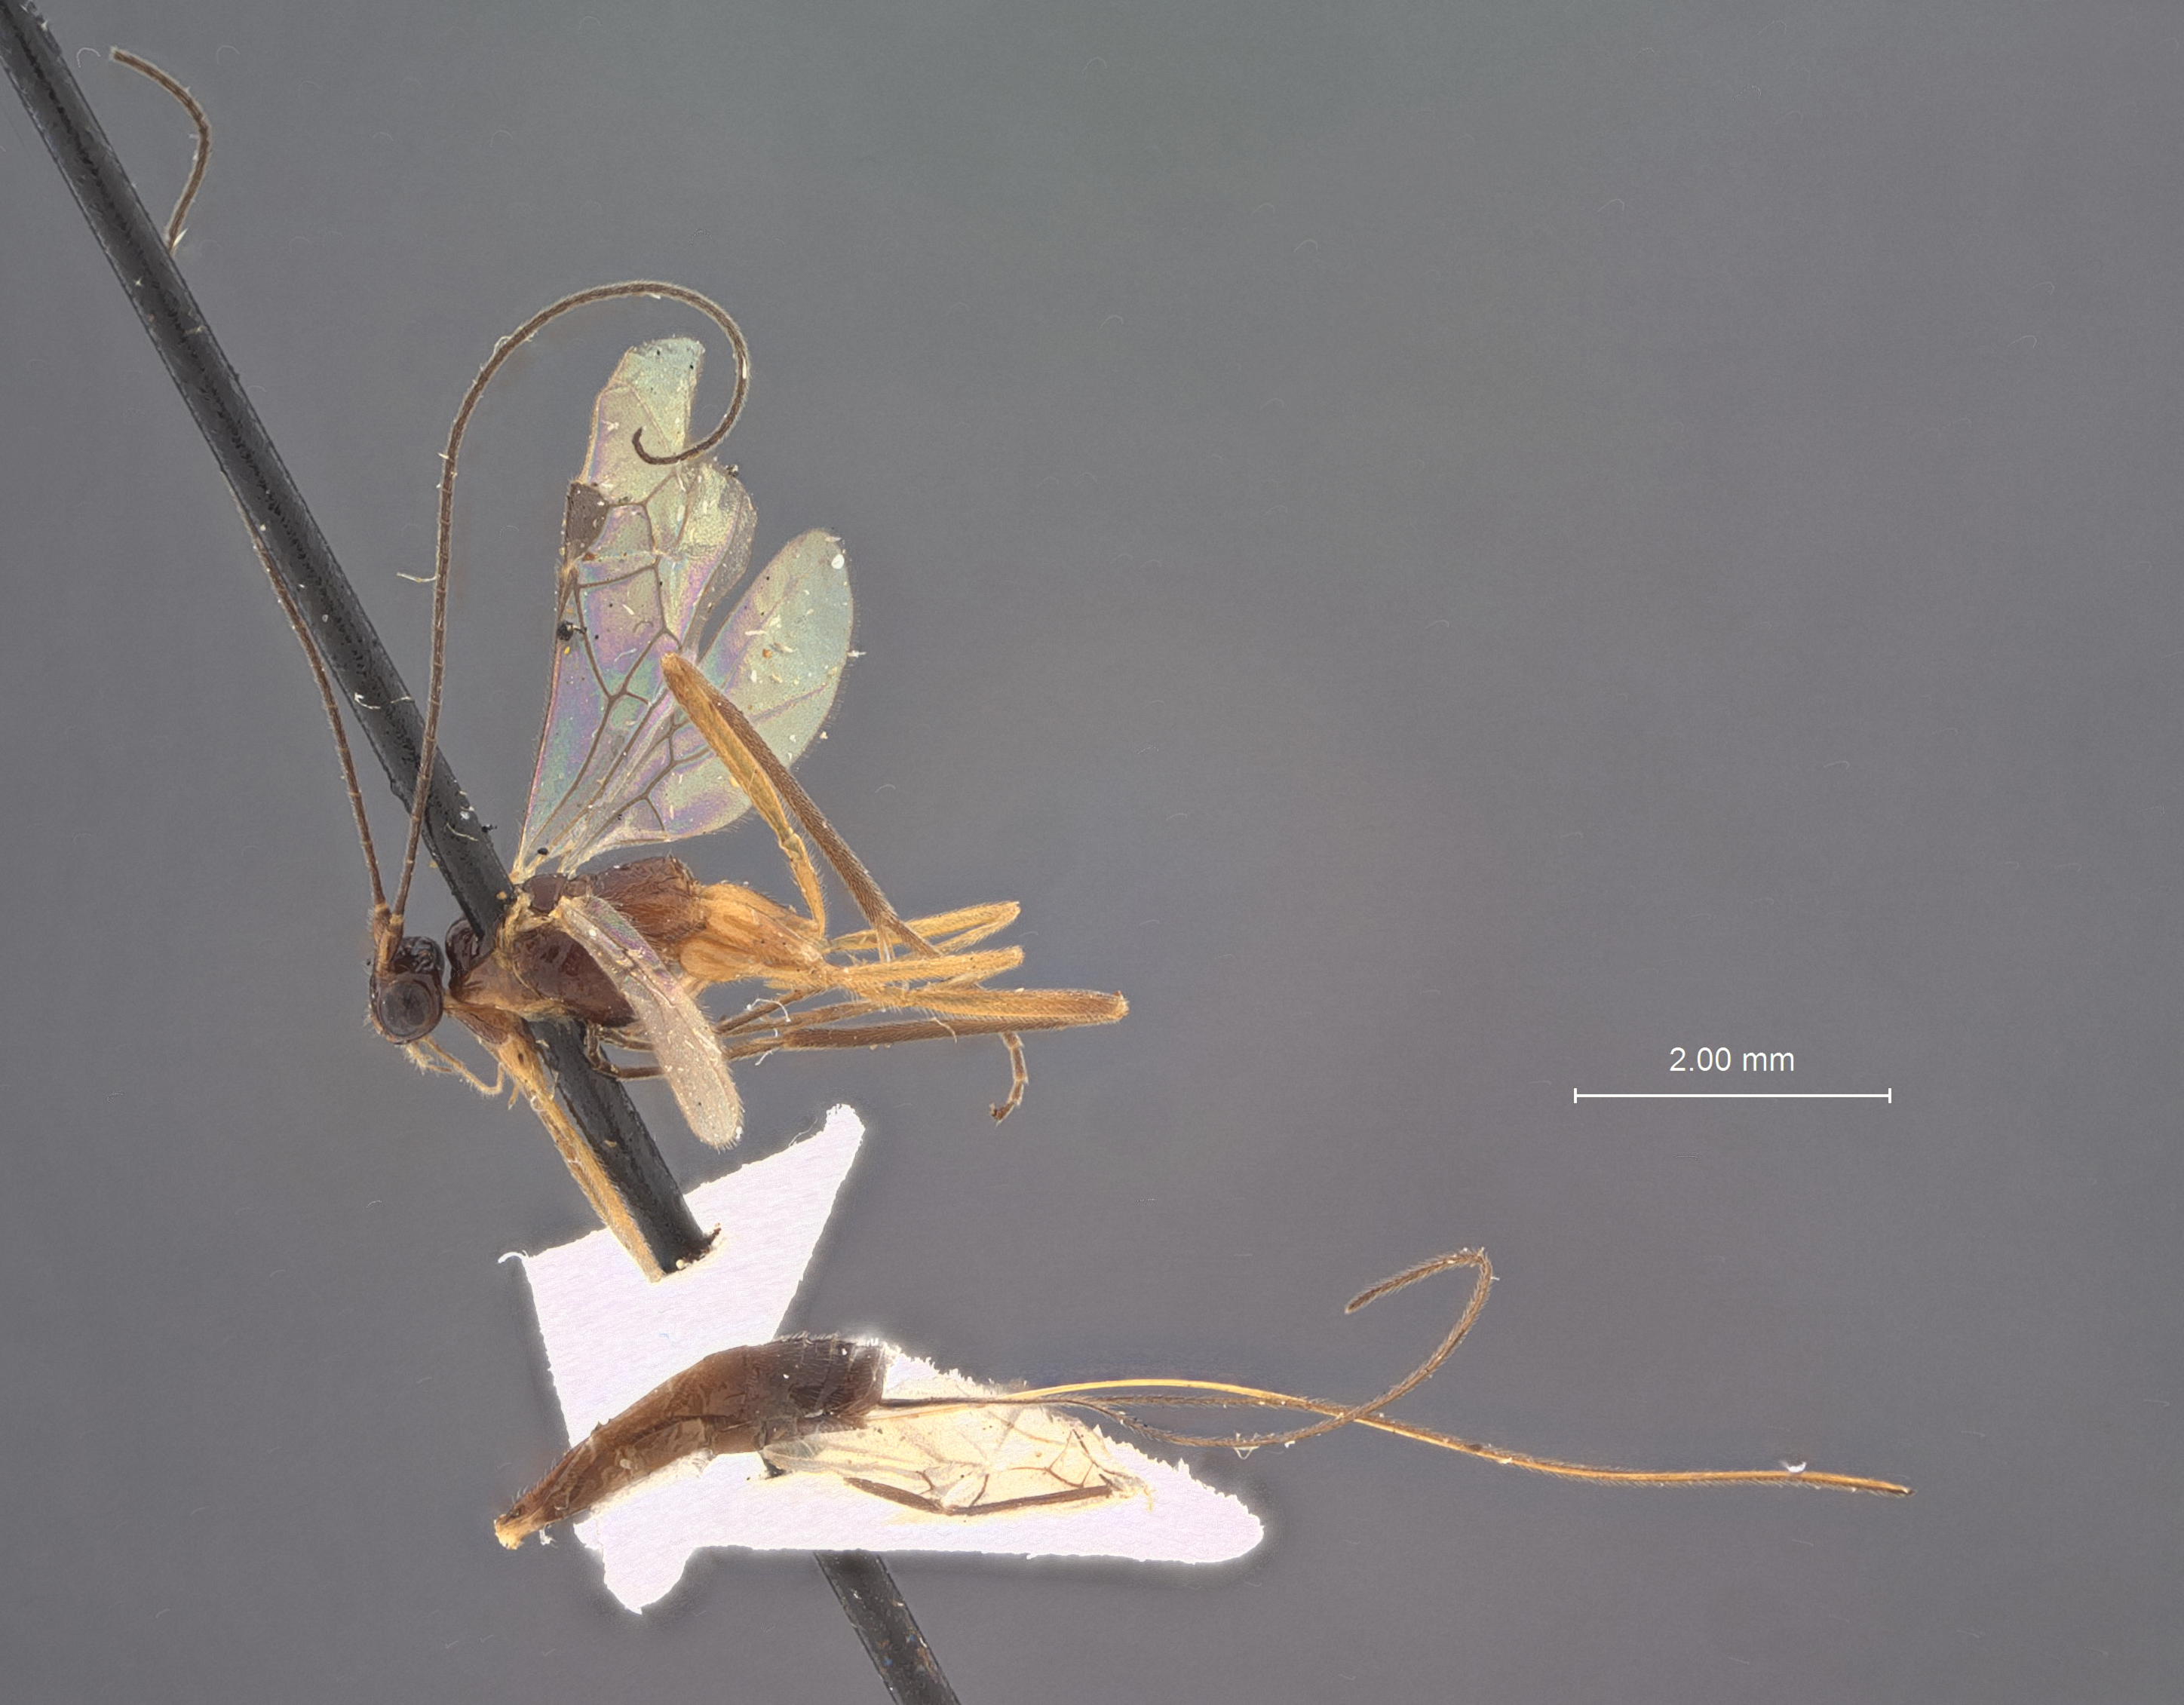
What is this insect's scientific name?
Macrocentrus peroneae
